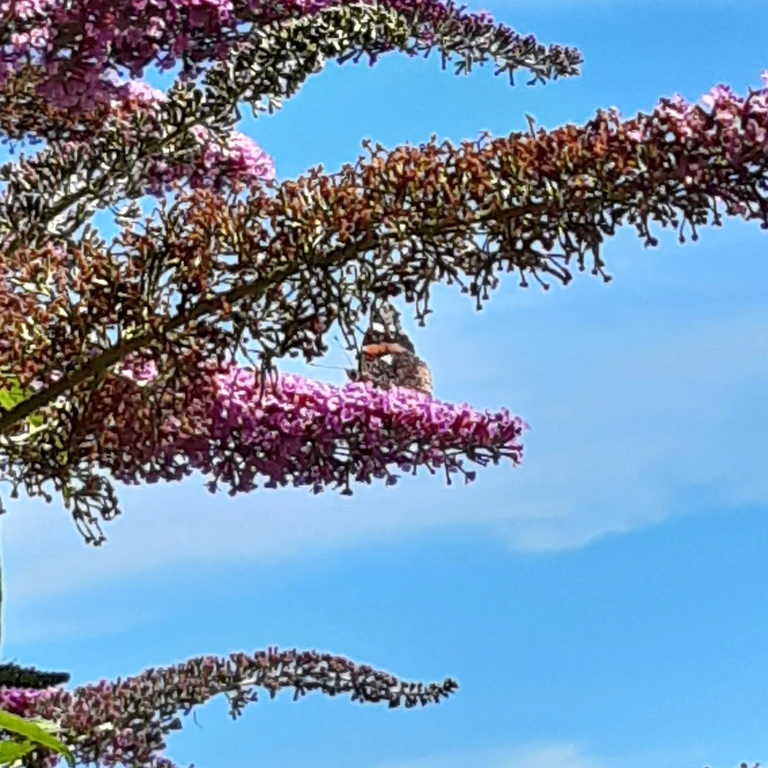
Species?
Vanessa atalanta
